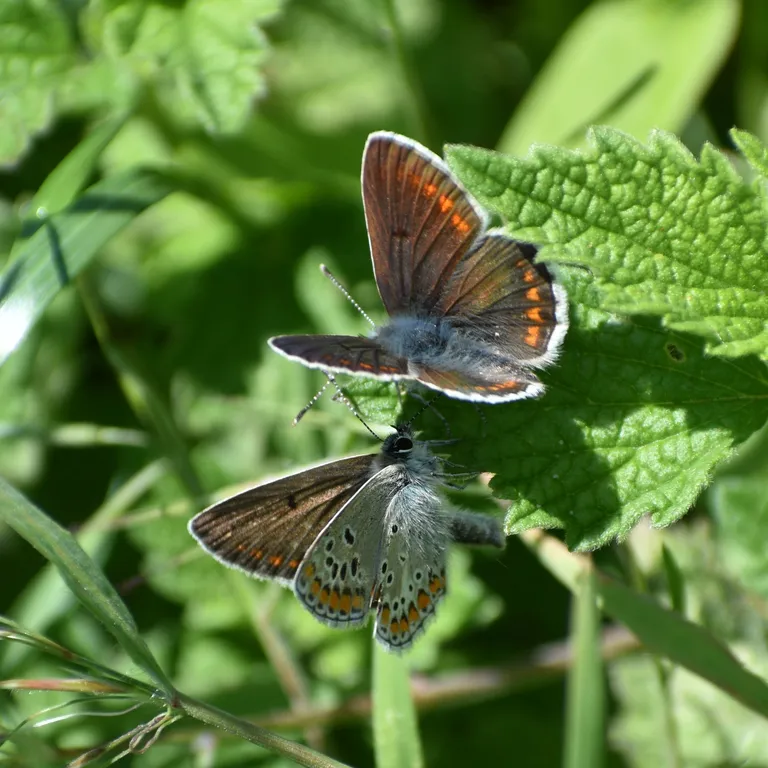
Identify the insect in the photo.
Aricia agestis/artaxerxes
